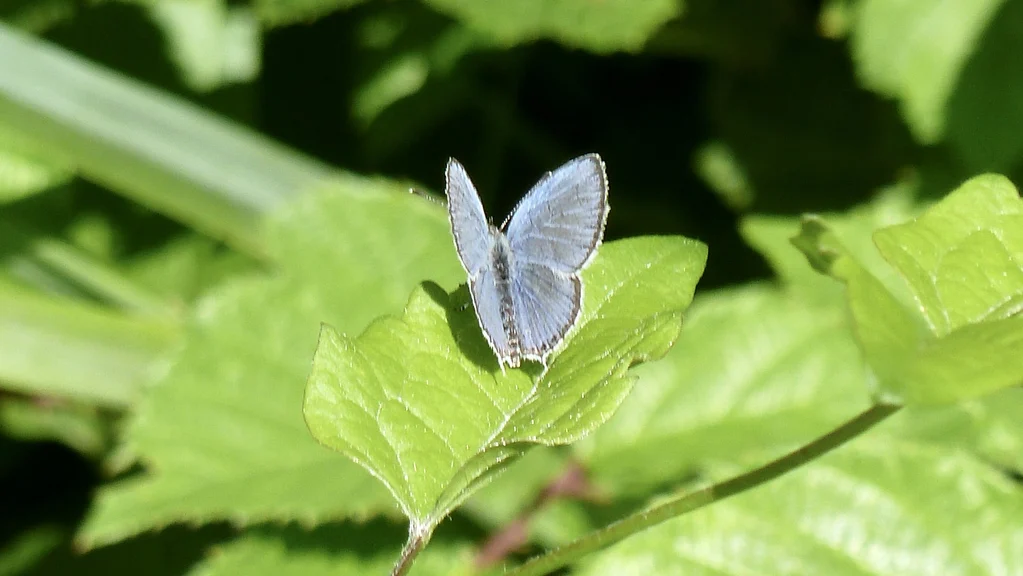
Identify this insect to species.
Cupido argiades (also Elkalyce argiades)
